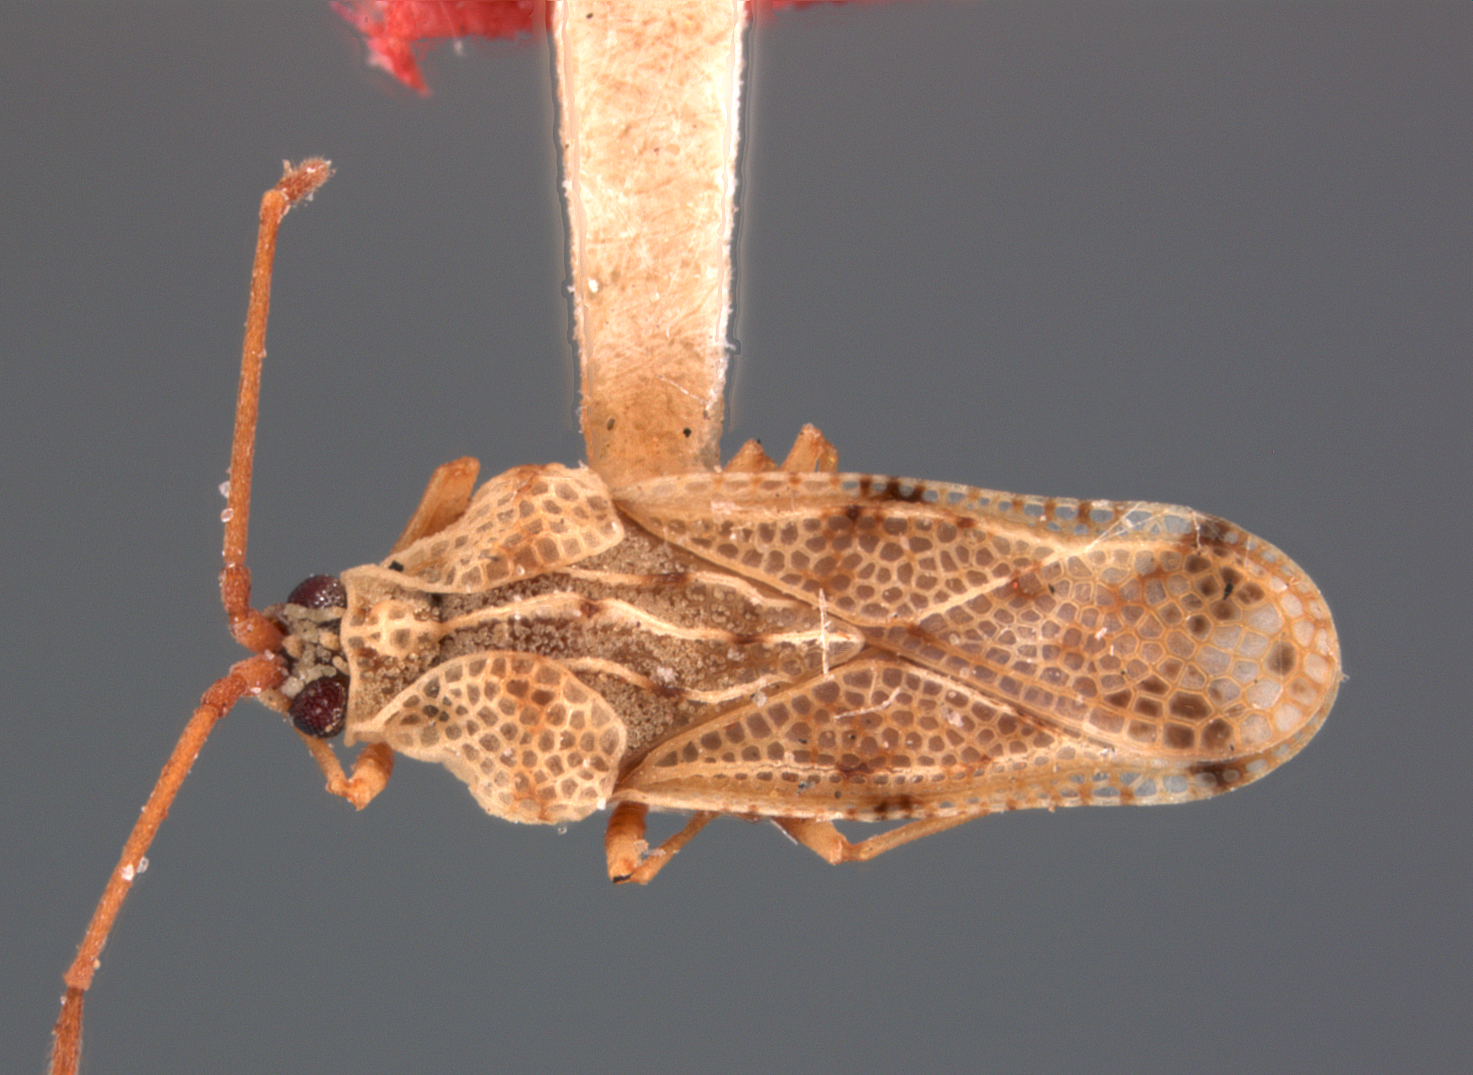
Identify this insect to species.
Cysteochila abundantis
